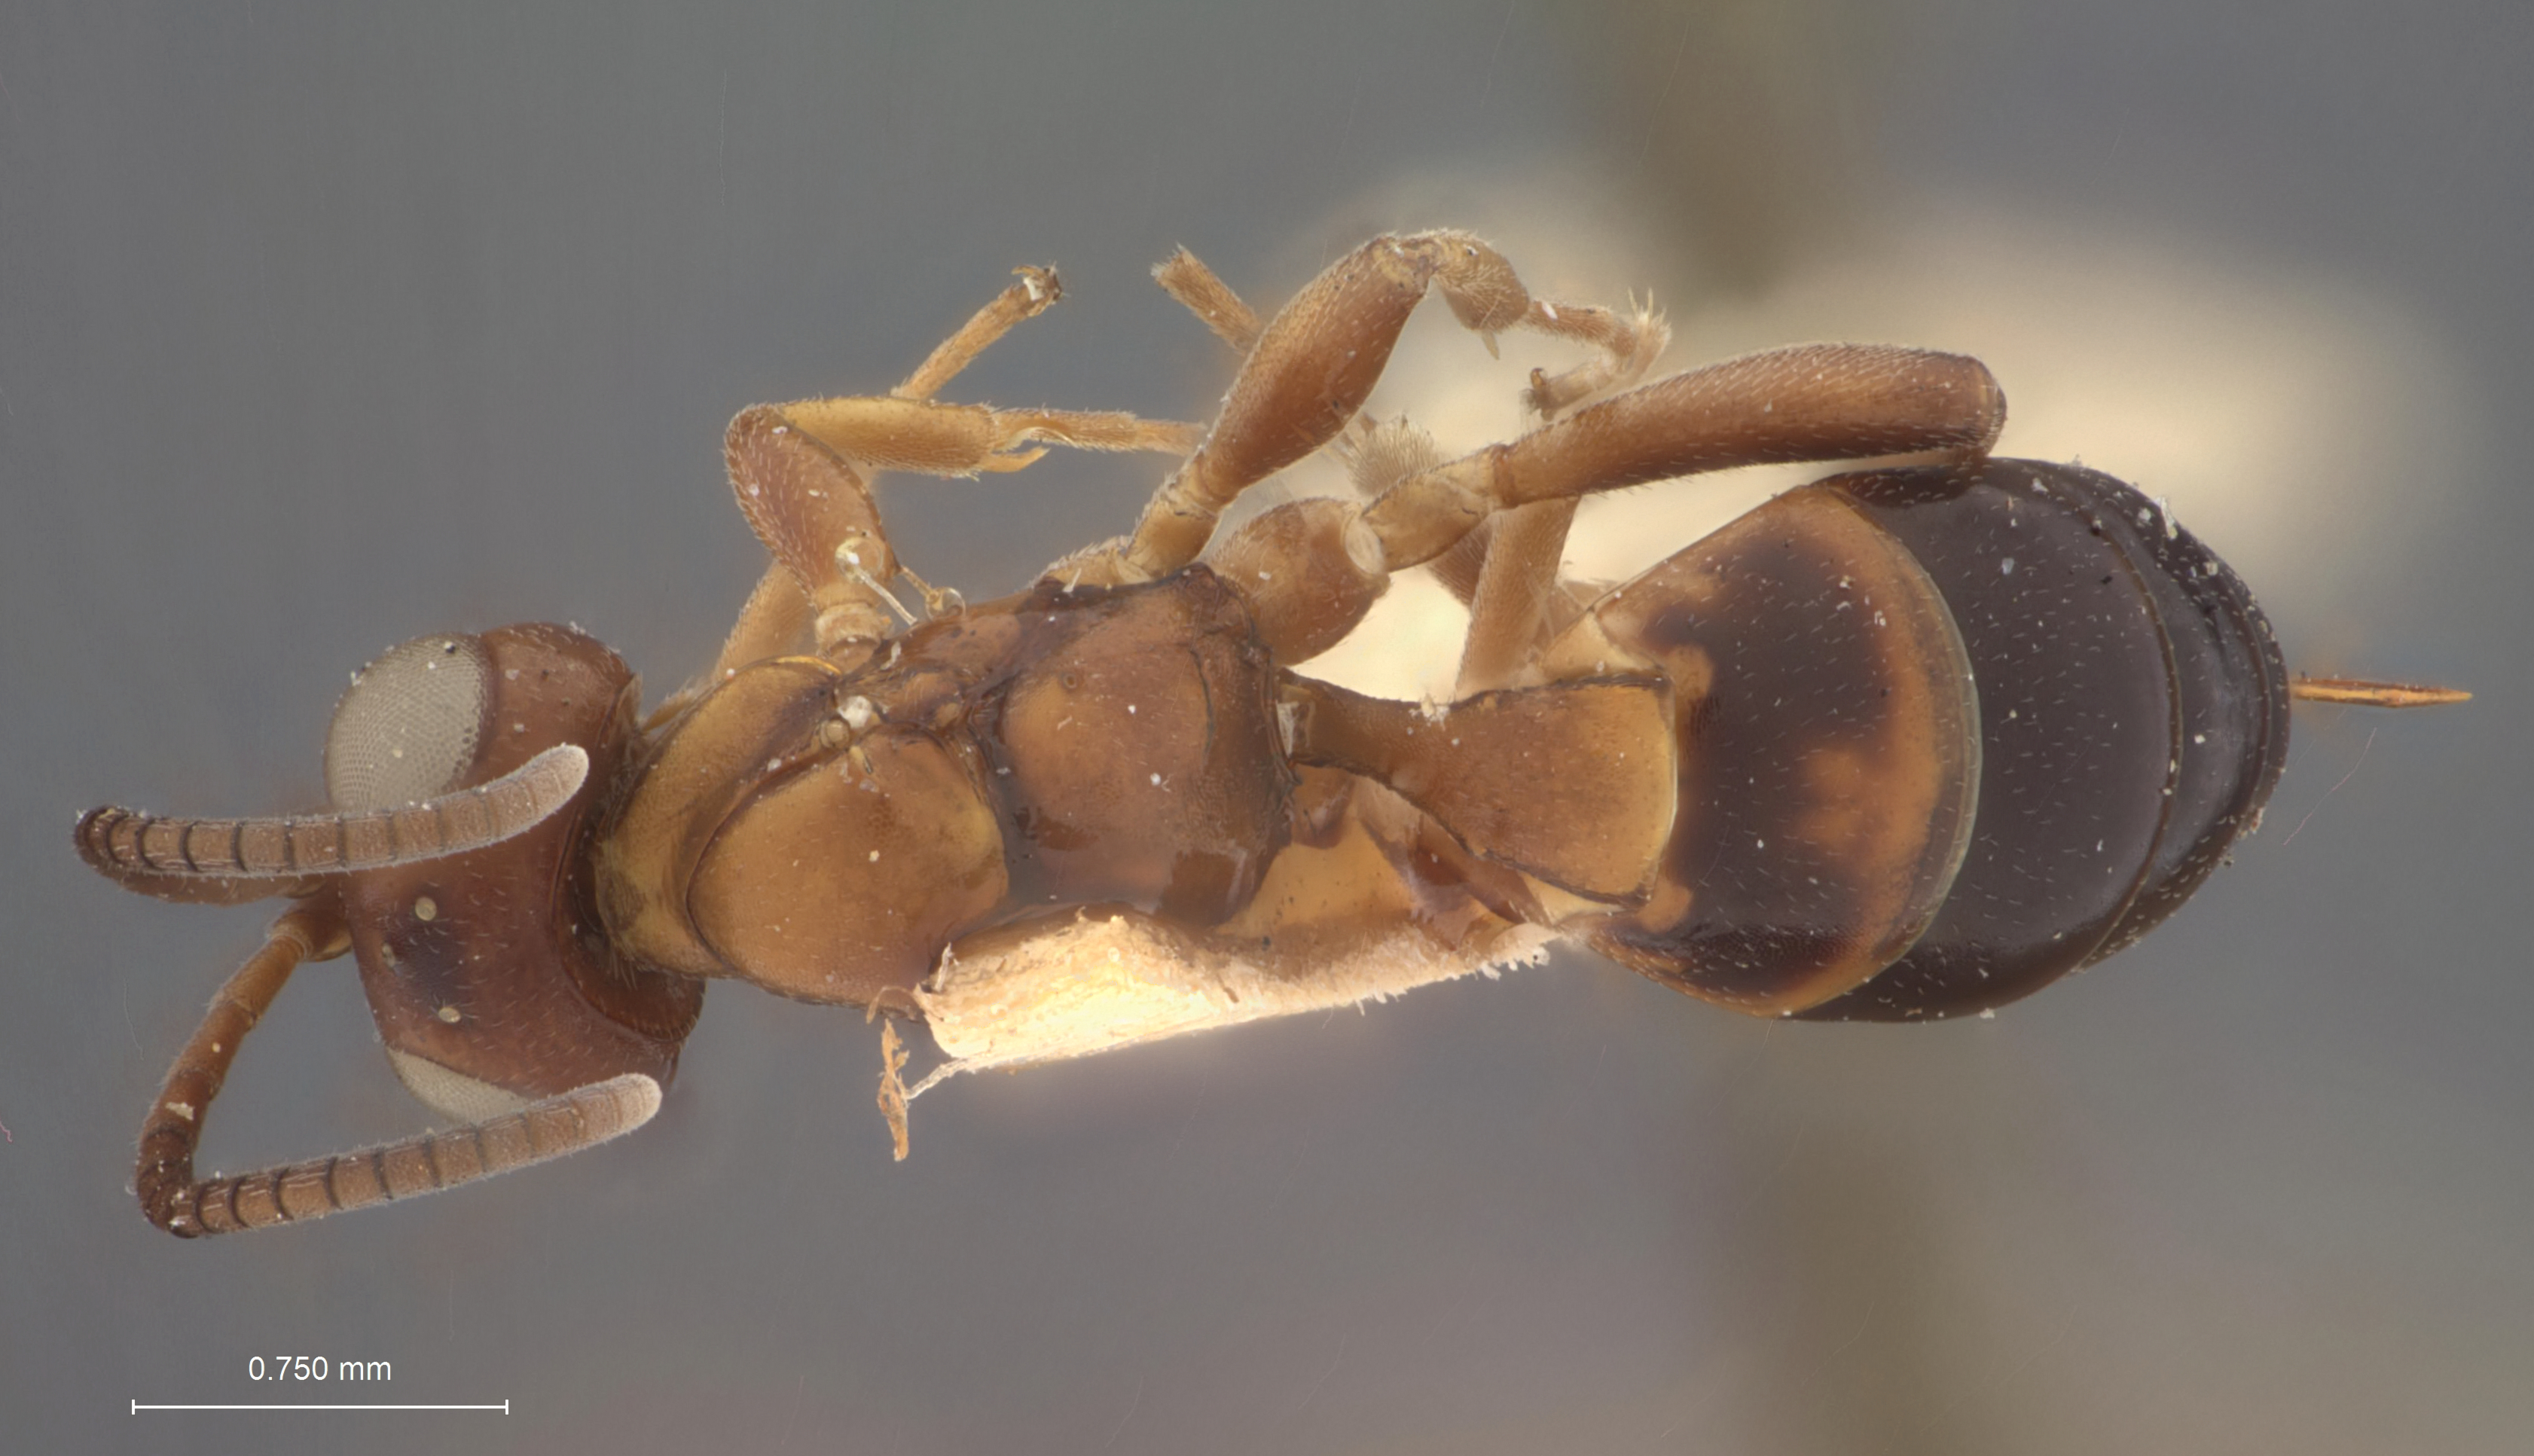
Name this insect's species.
Pezomachus micariae
